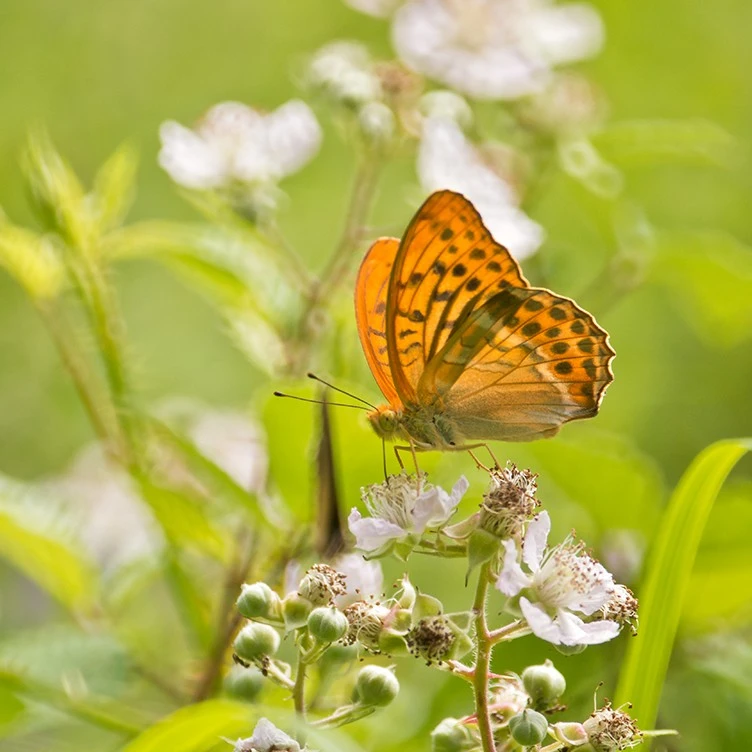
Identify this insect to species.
Argynnis paphia
